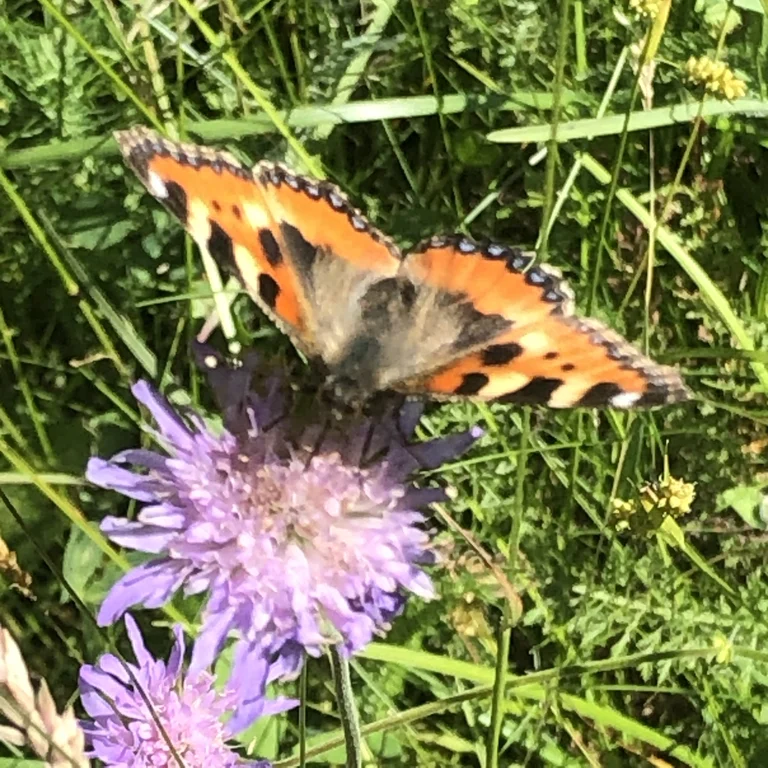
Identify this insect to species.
Aglais urticae
